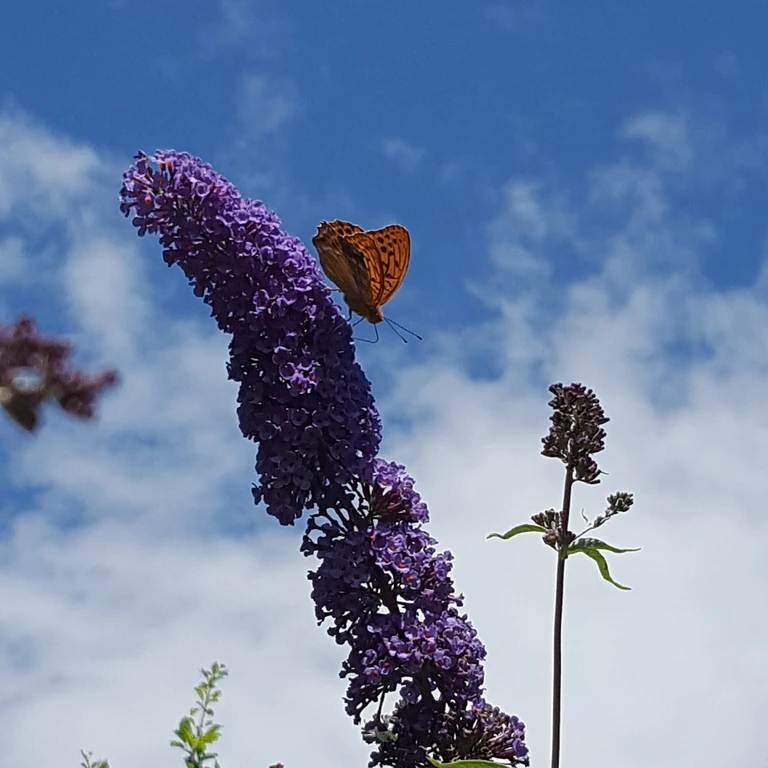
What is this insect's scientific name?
Argynnis paphia
